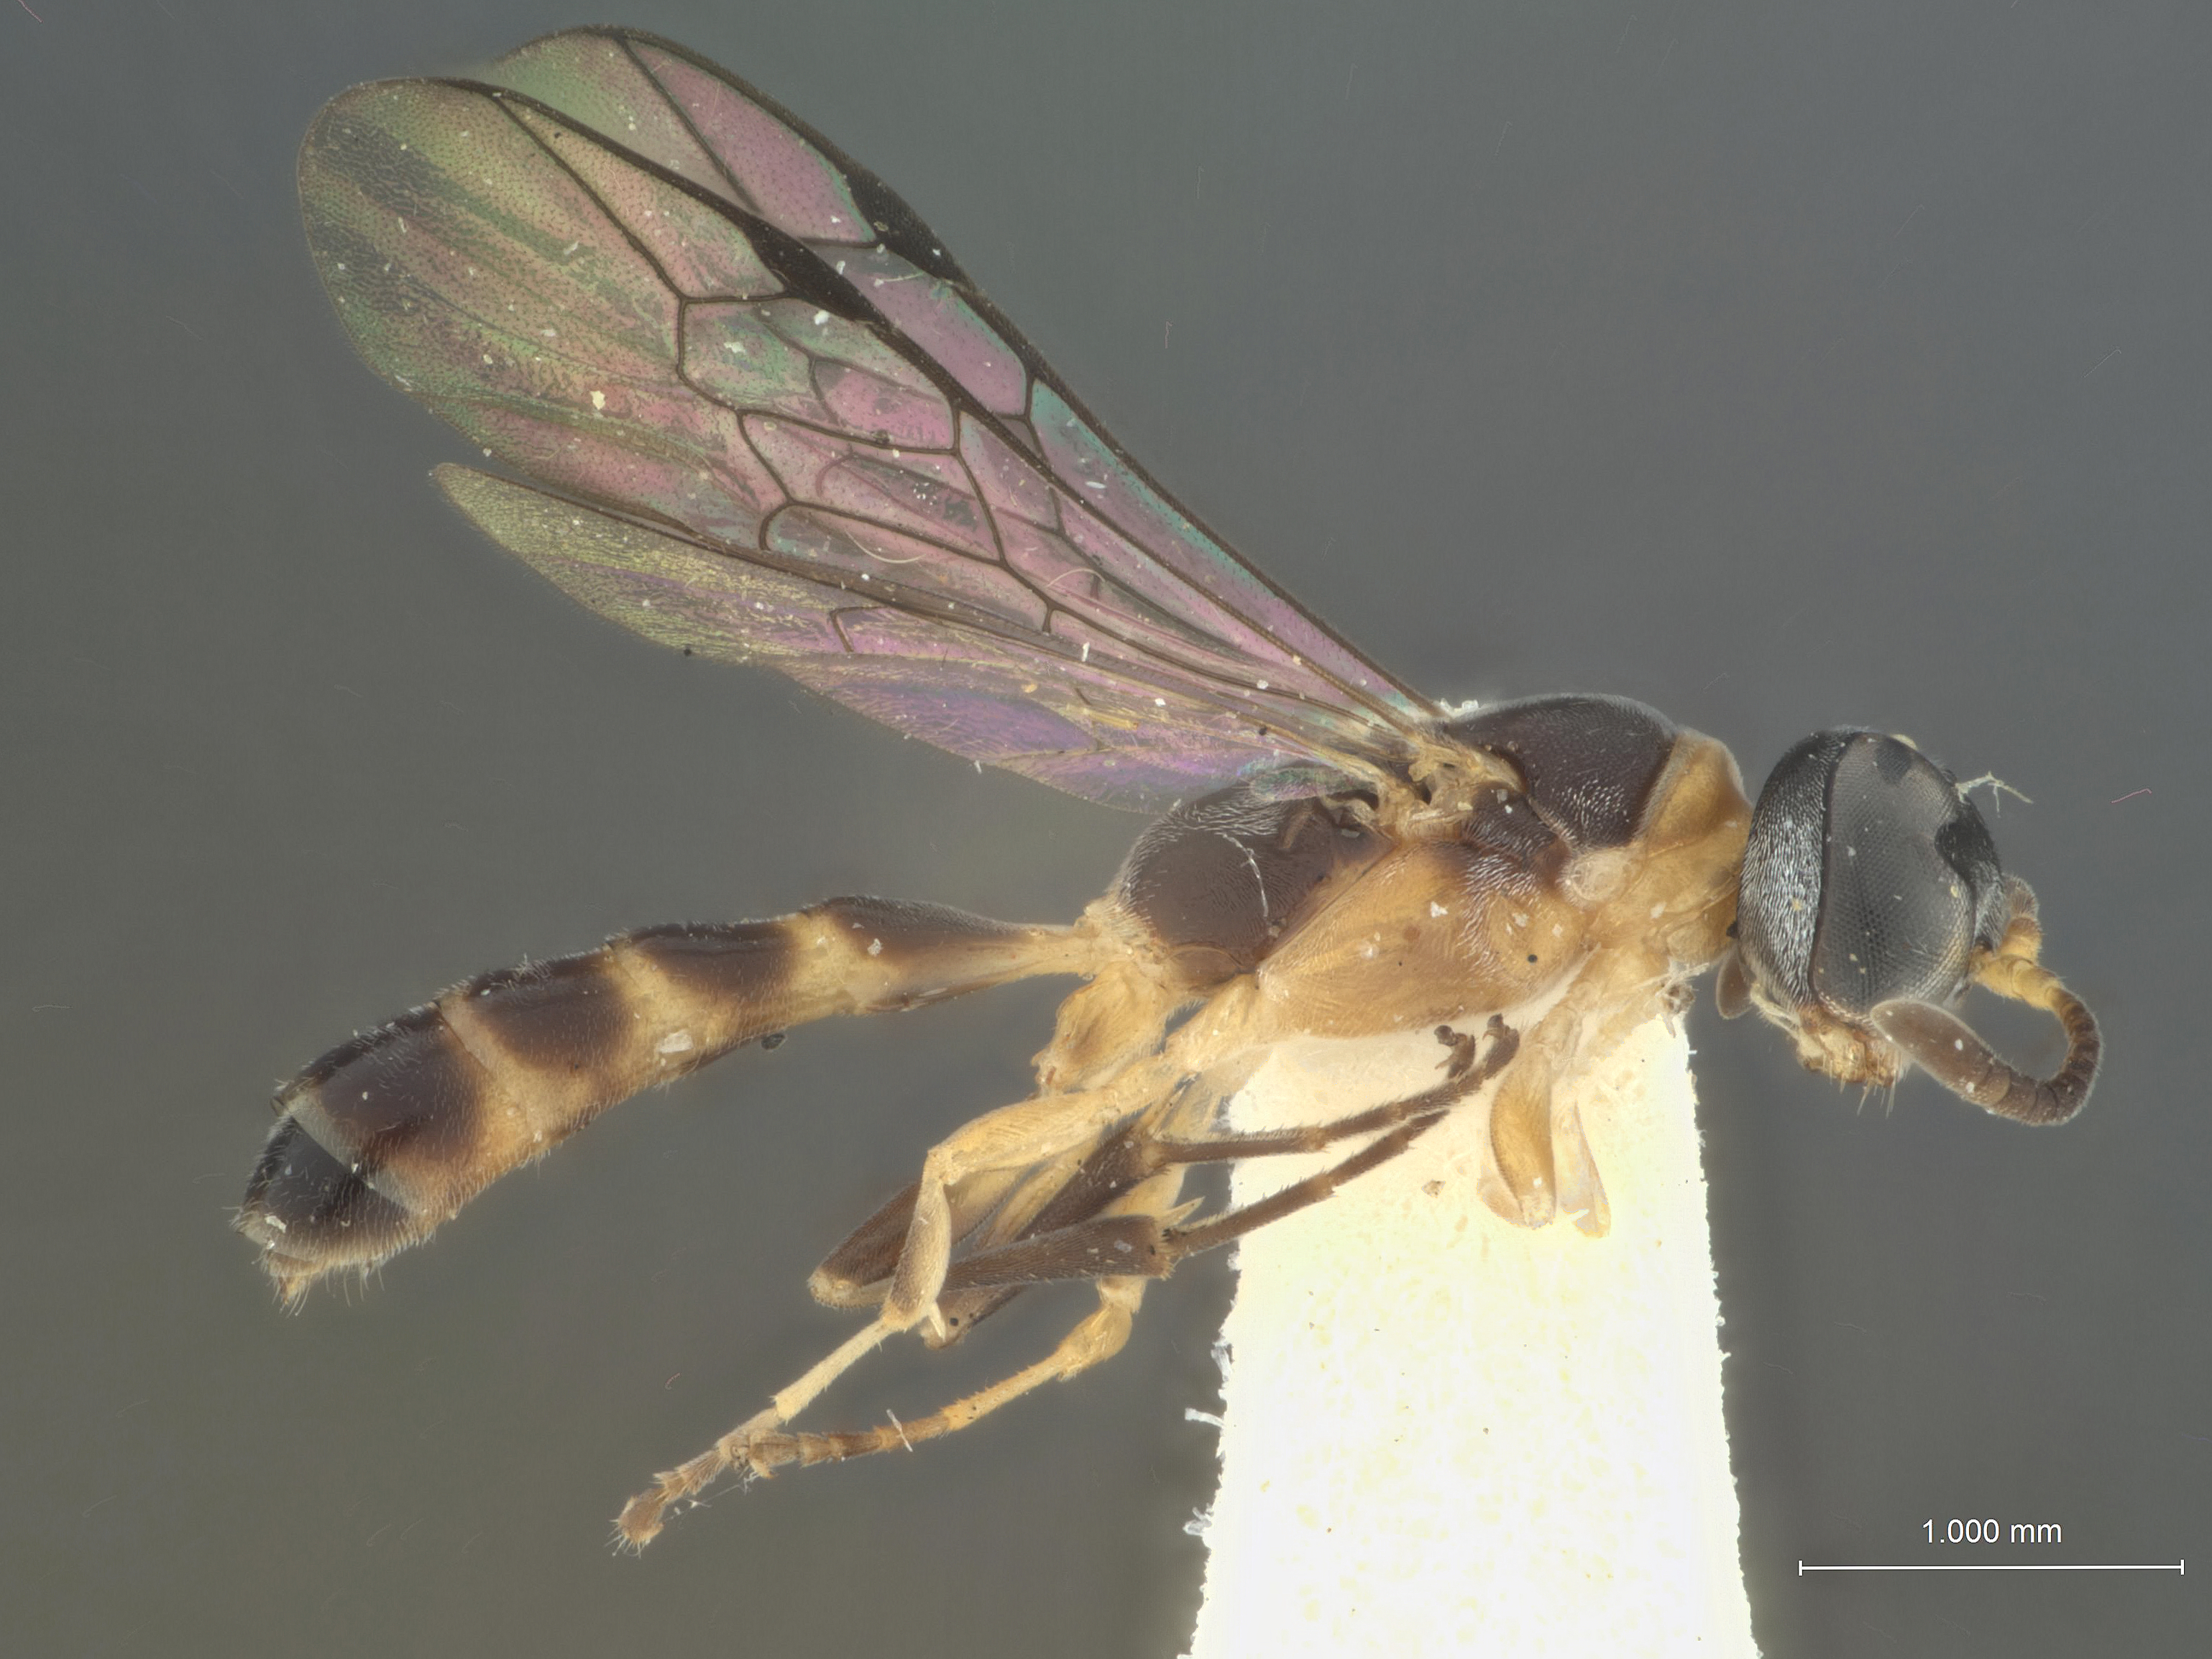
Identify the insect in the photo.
Trypoxylon layouanum
